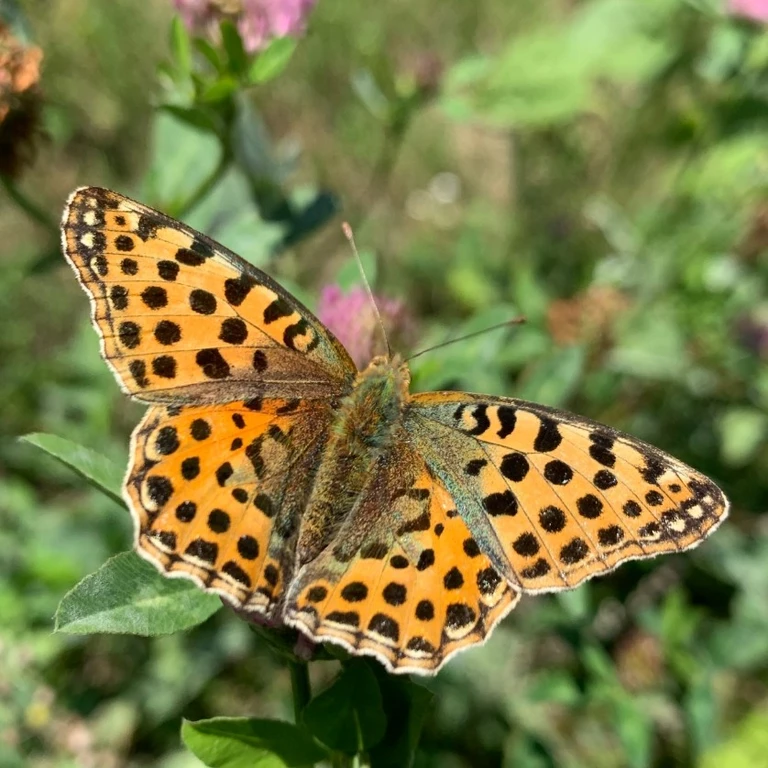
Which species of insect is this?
Issoria lathonia
